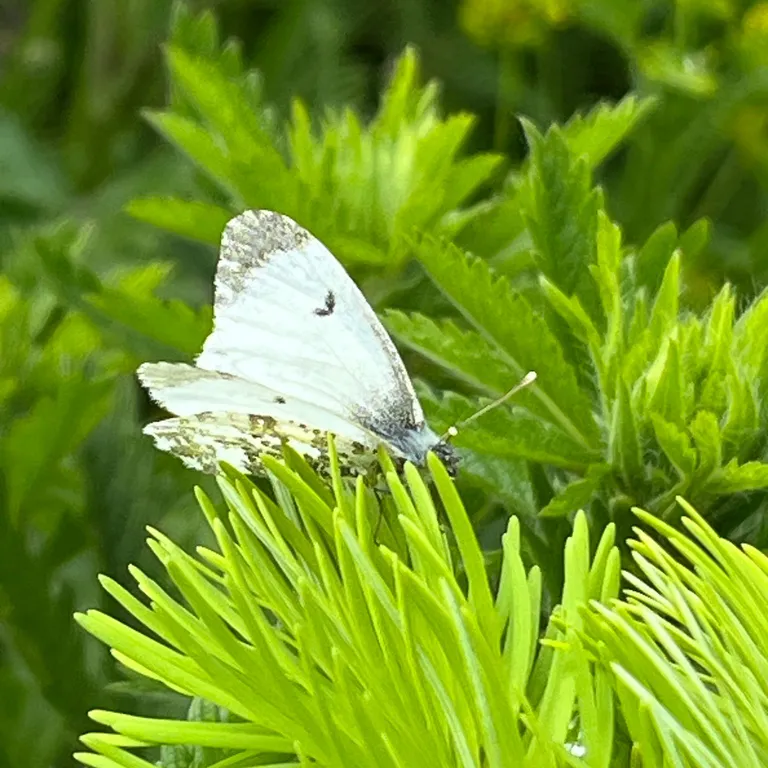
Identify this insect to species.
Anthocharis cardamines
